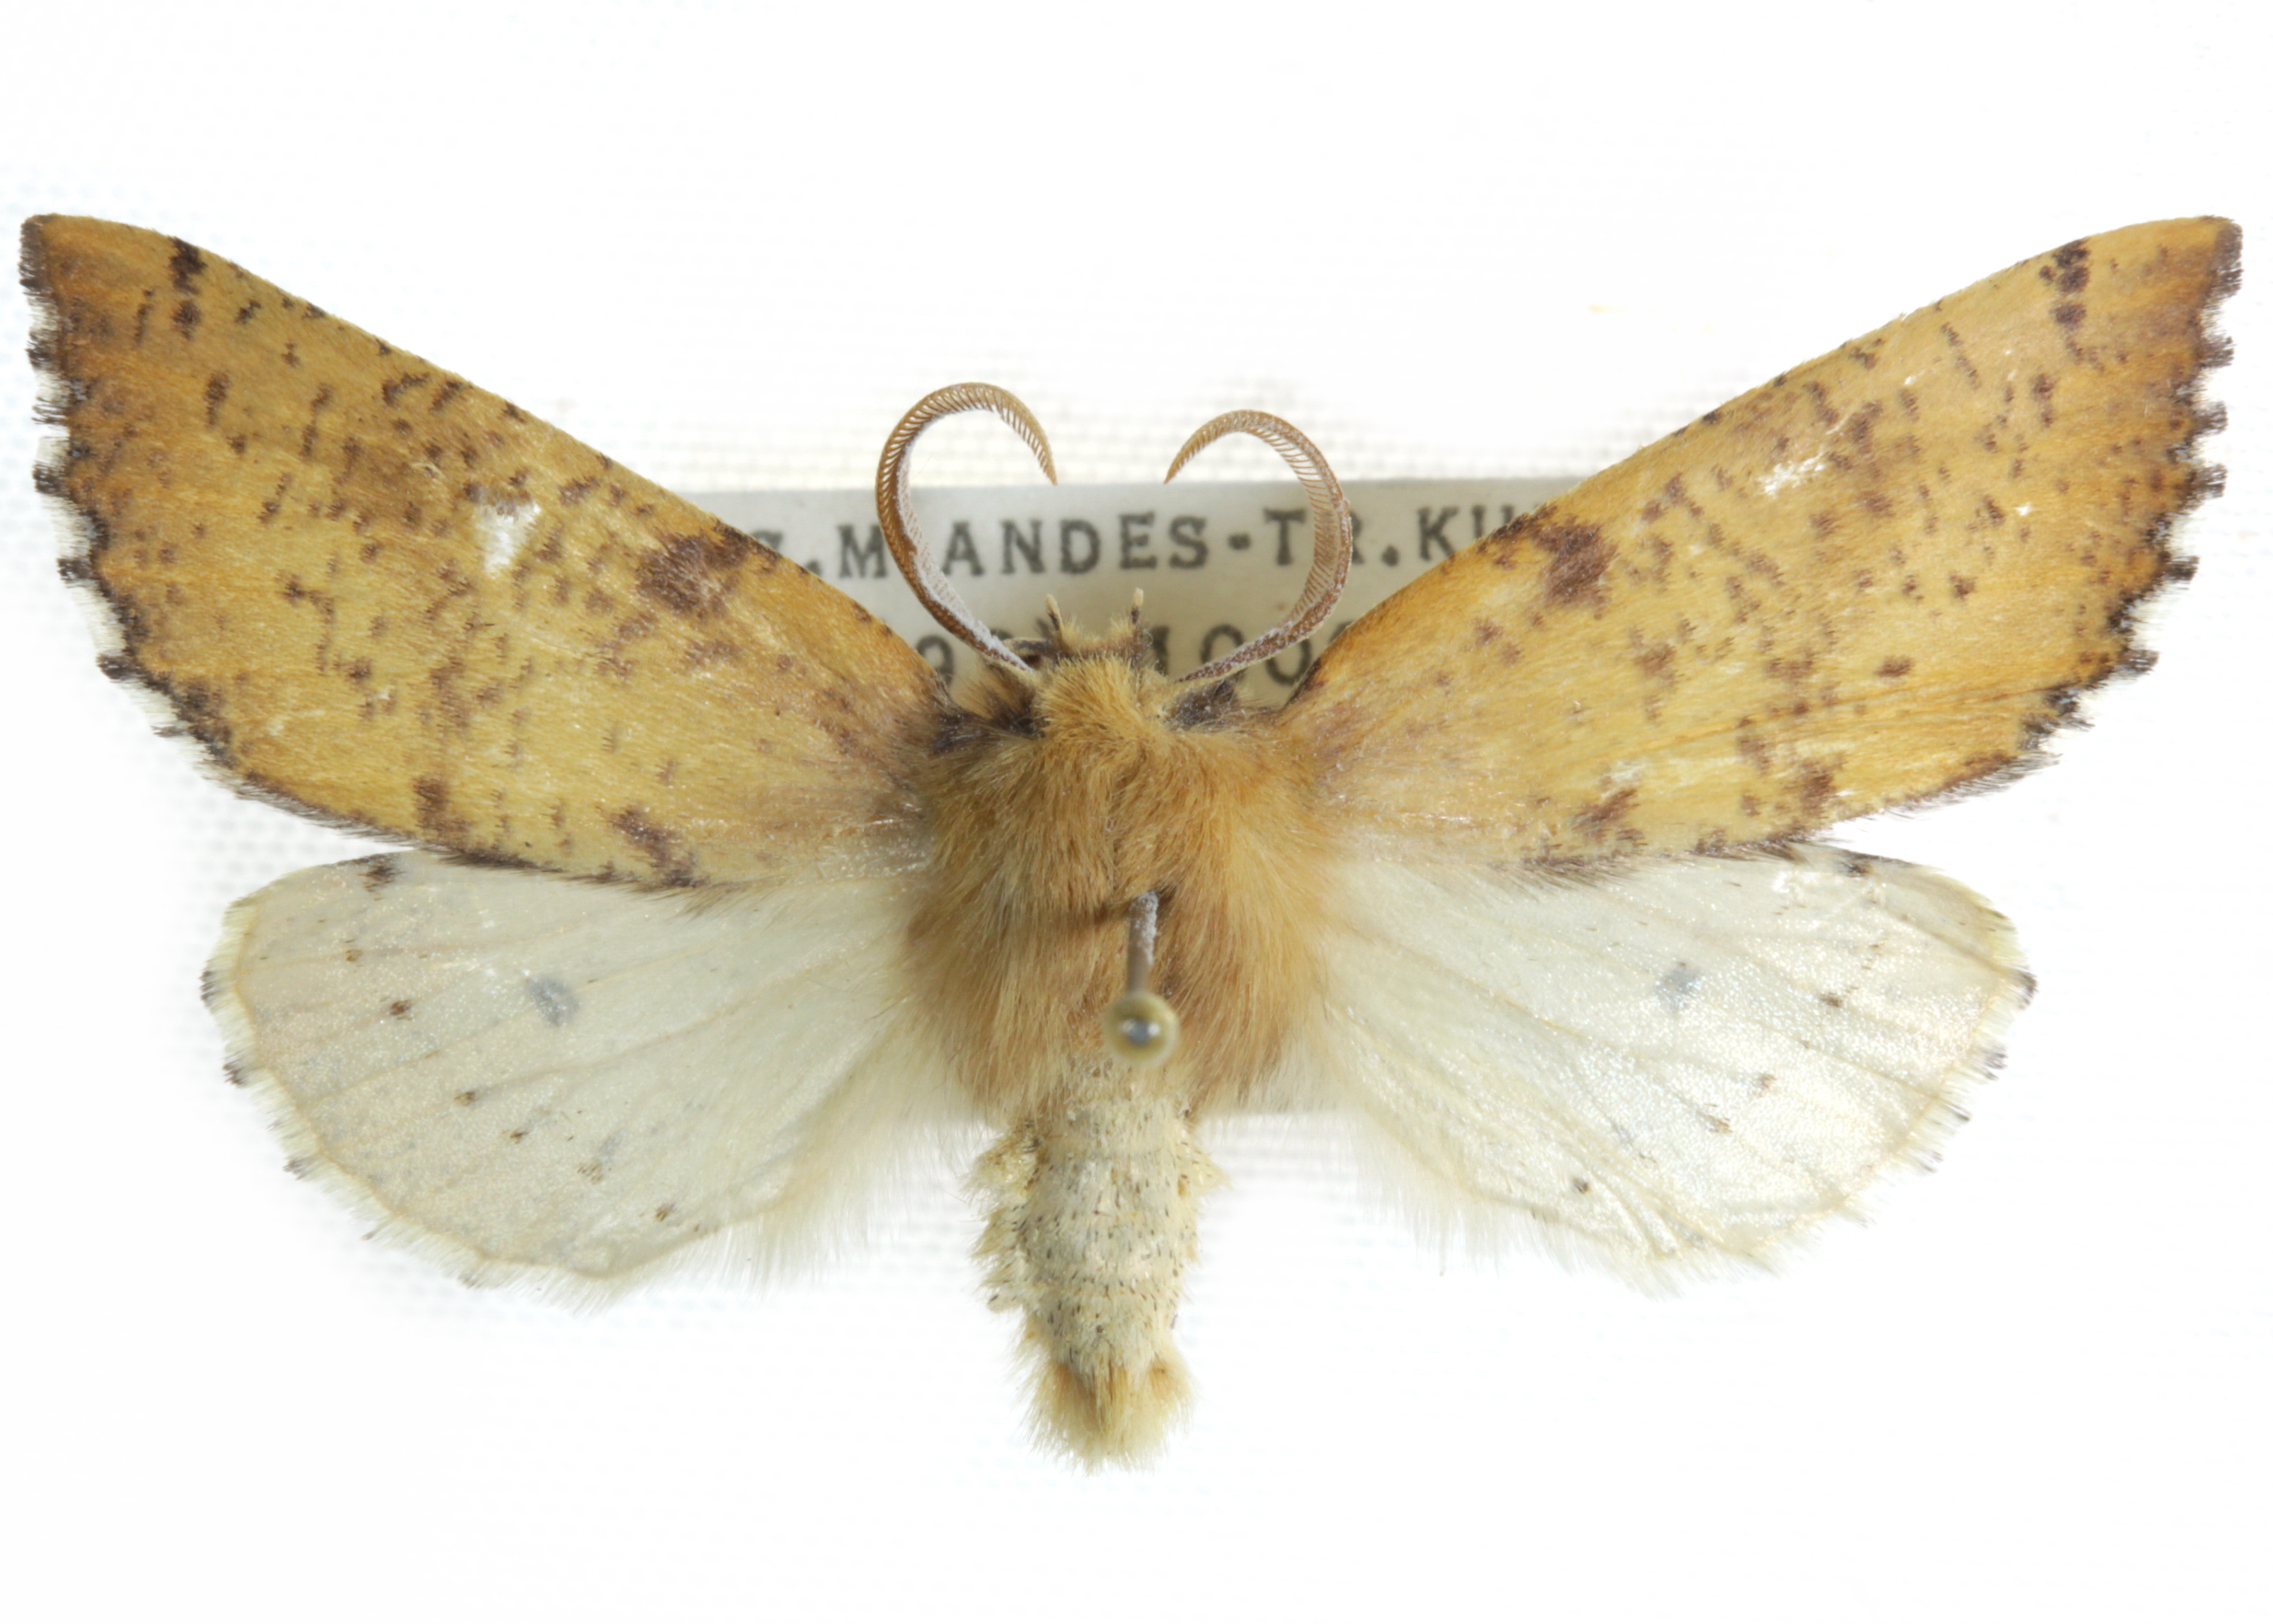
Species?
Arauco schajovskoyi
